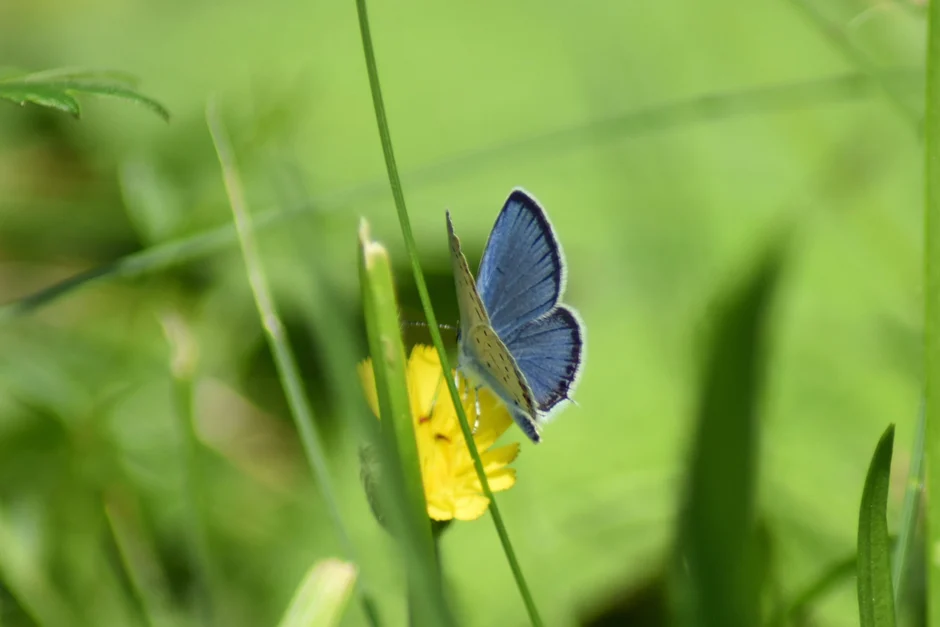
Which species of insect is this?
Cupido argiades (also Elkalyce argiades)
